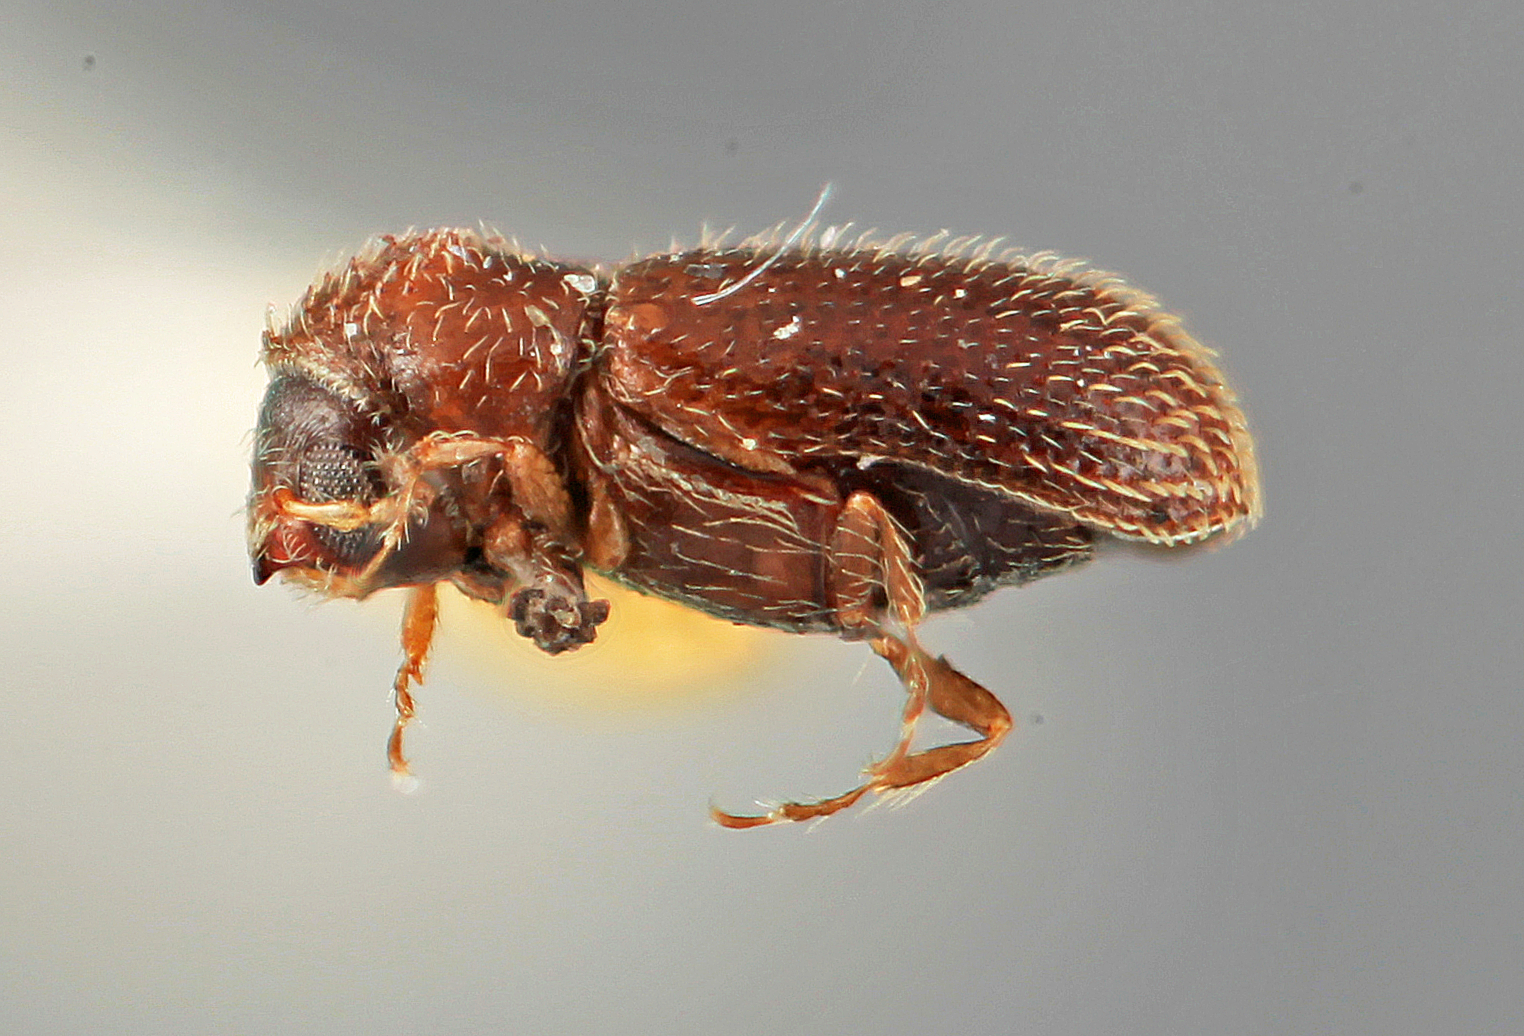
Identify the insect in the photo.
Cryptulocleptus caritus
